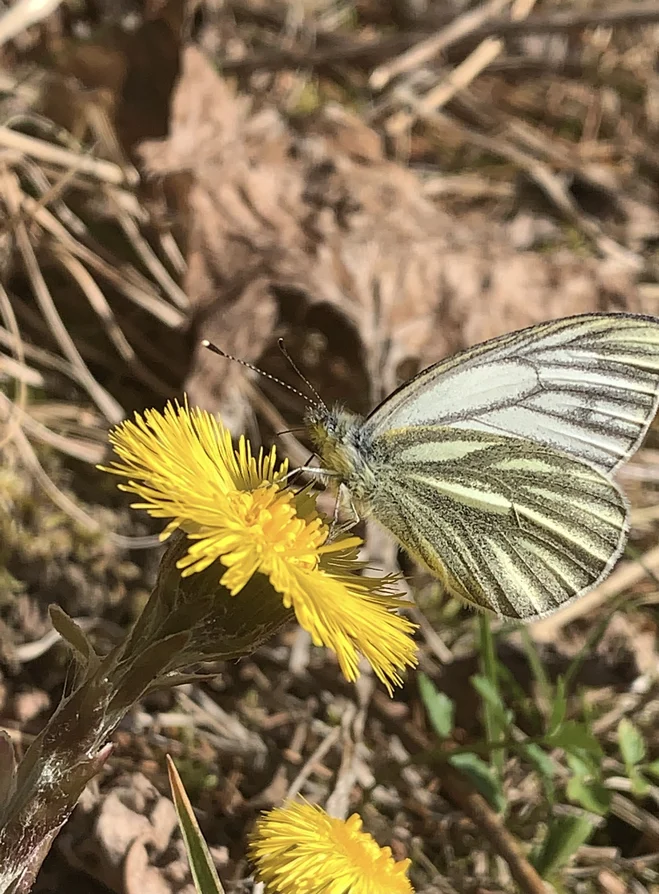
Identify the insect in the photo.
Pieris napi
